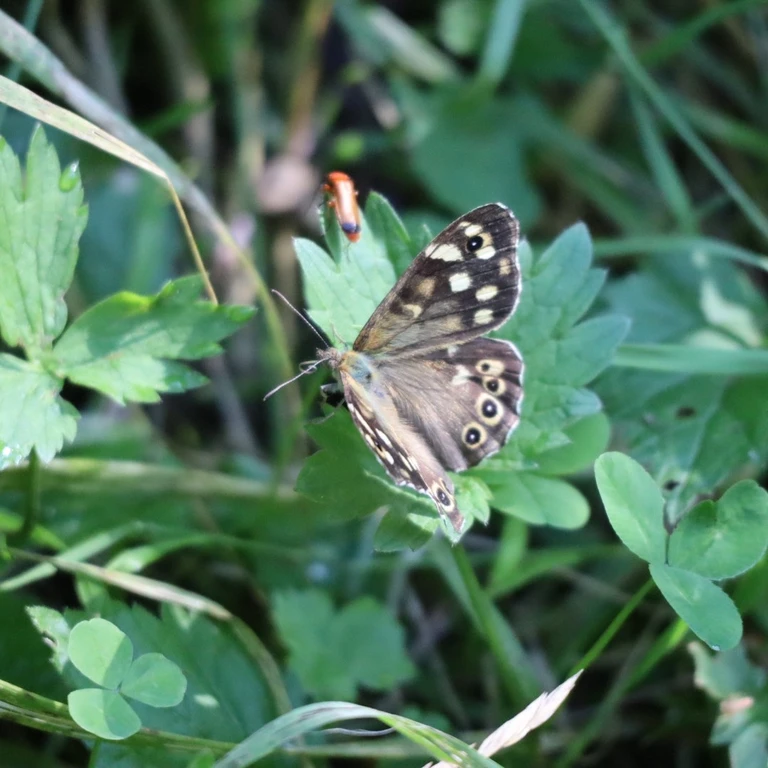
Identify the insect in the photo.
Pararge aegeria
